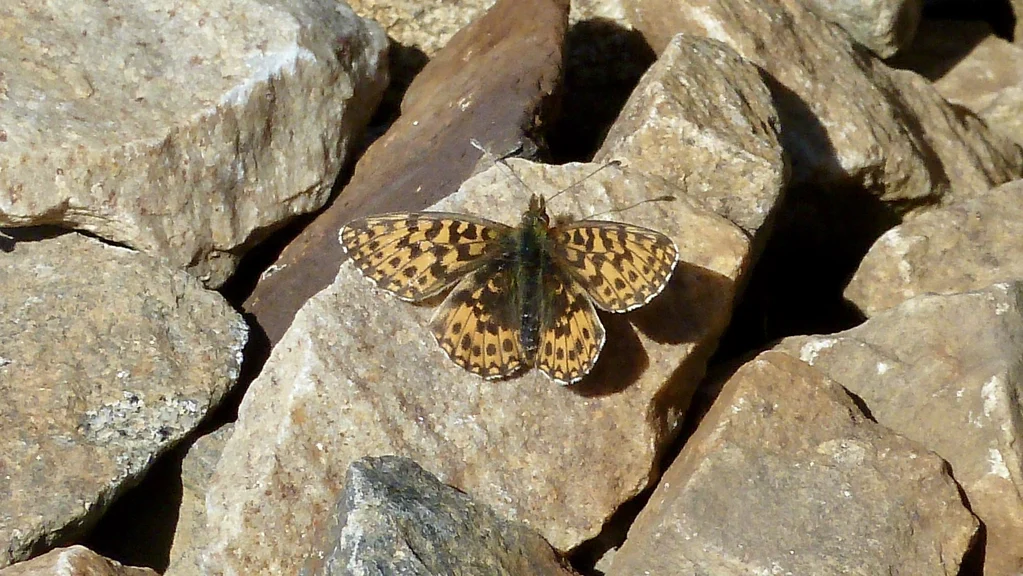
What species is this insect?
Boloria dia
